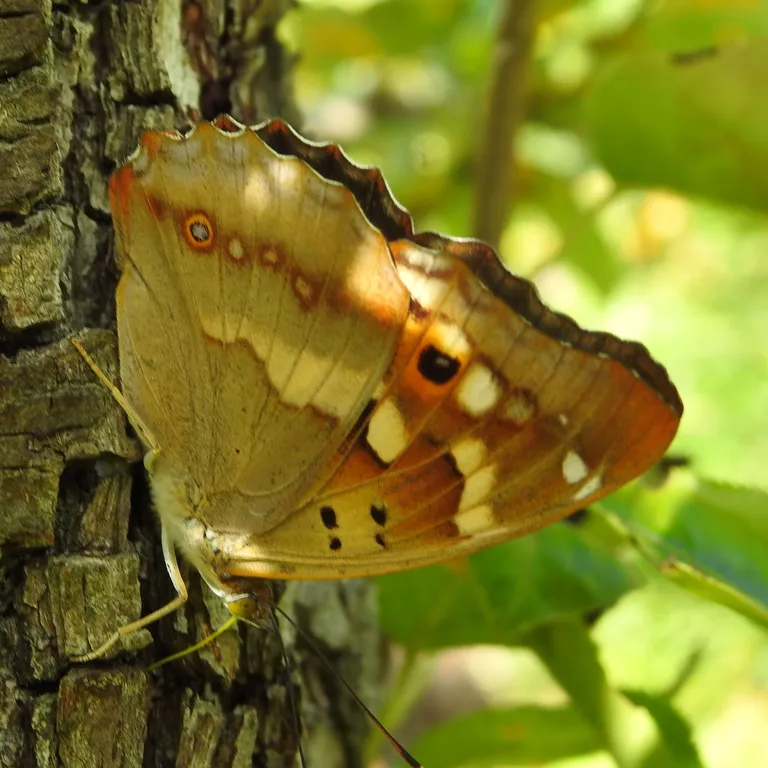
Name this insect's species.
Apatura ilia
